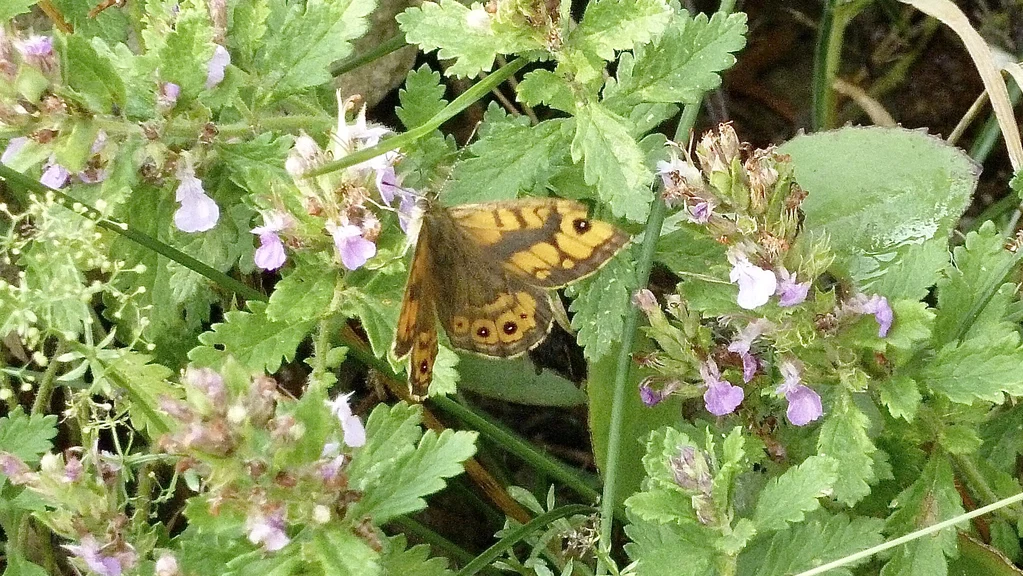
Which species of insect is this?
Lasiommata megera (also Pararge megera)
